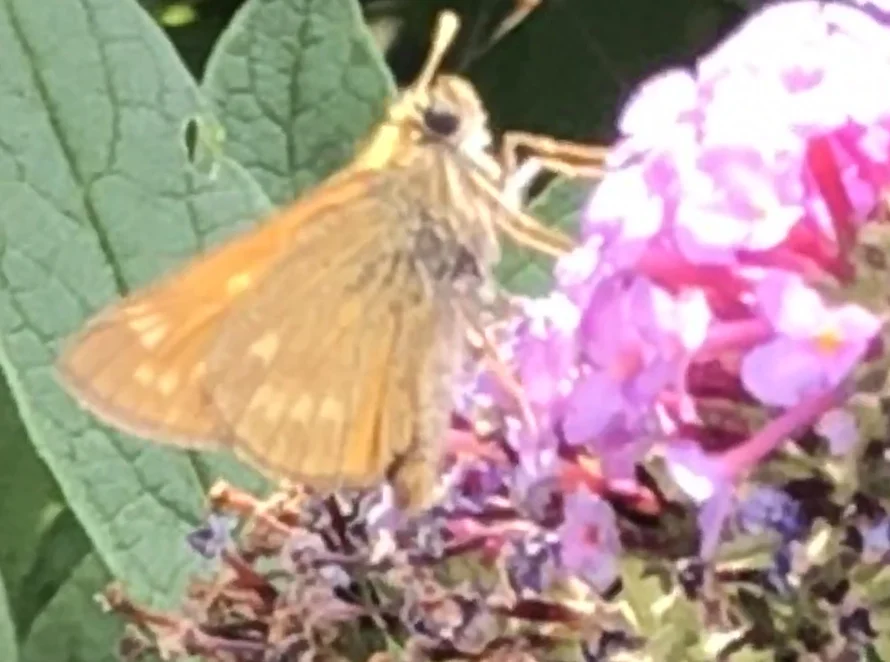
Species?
Ochlodes sylvanus (also Ochlodes venata)
